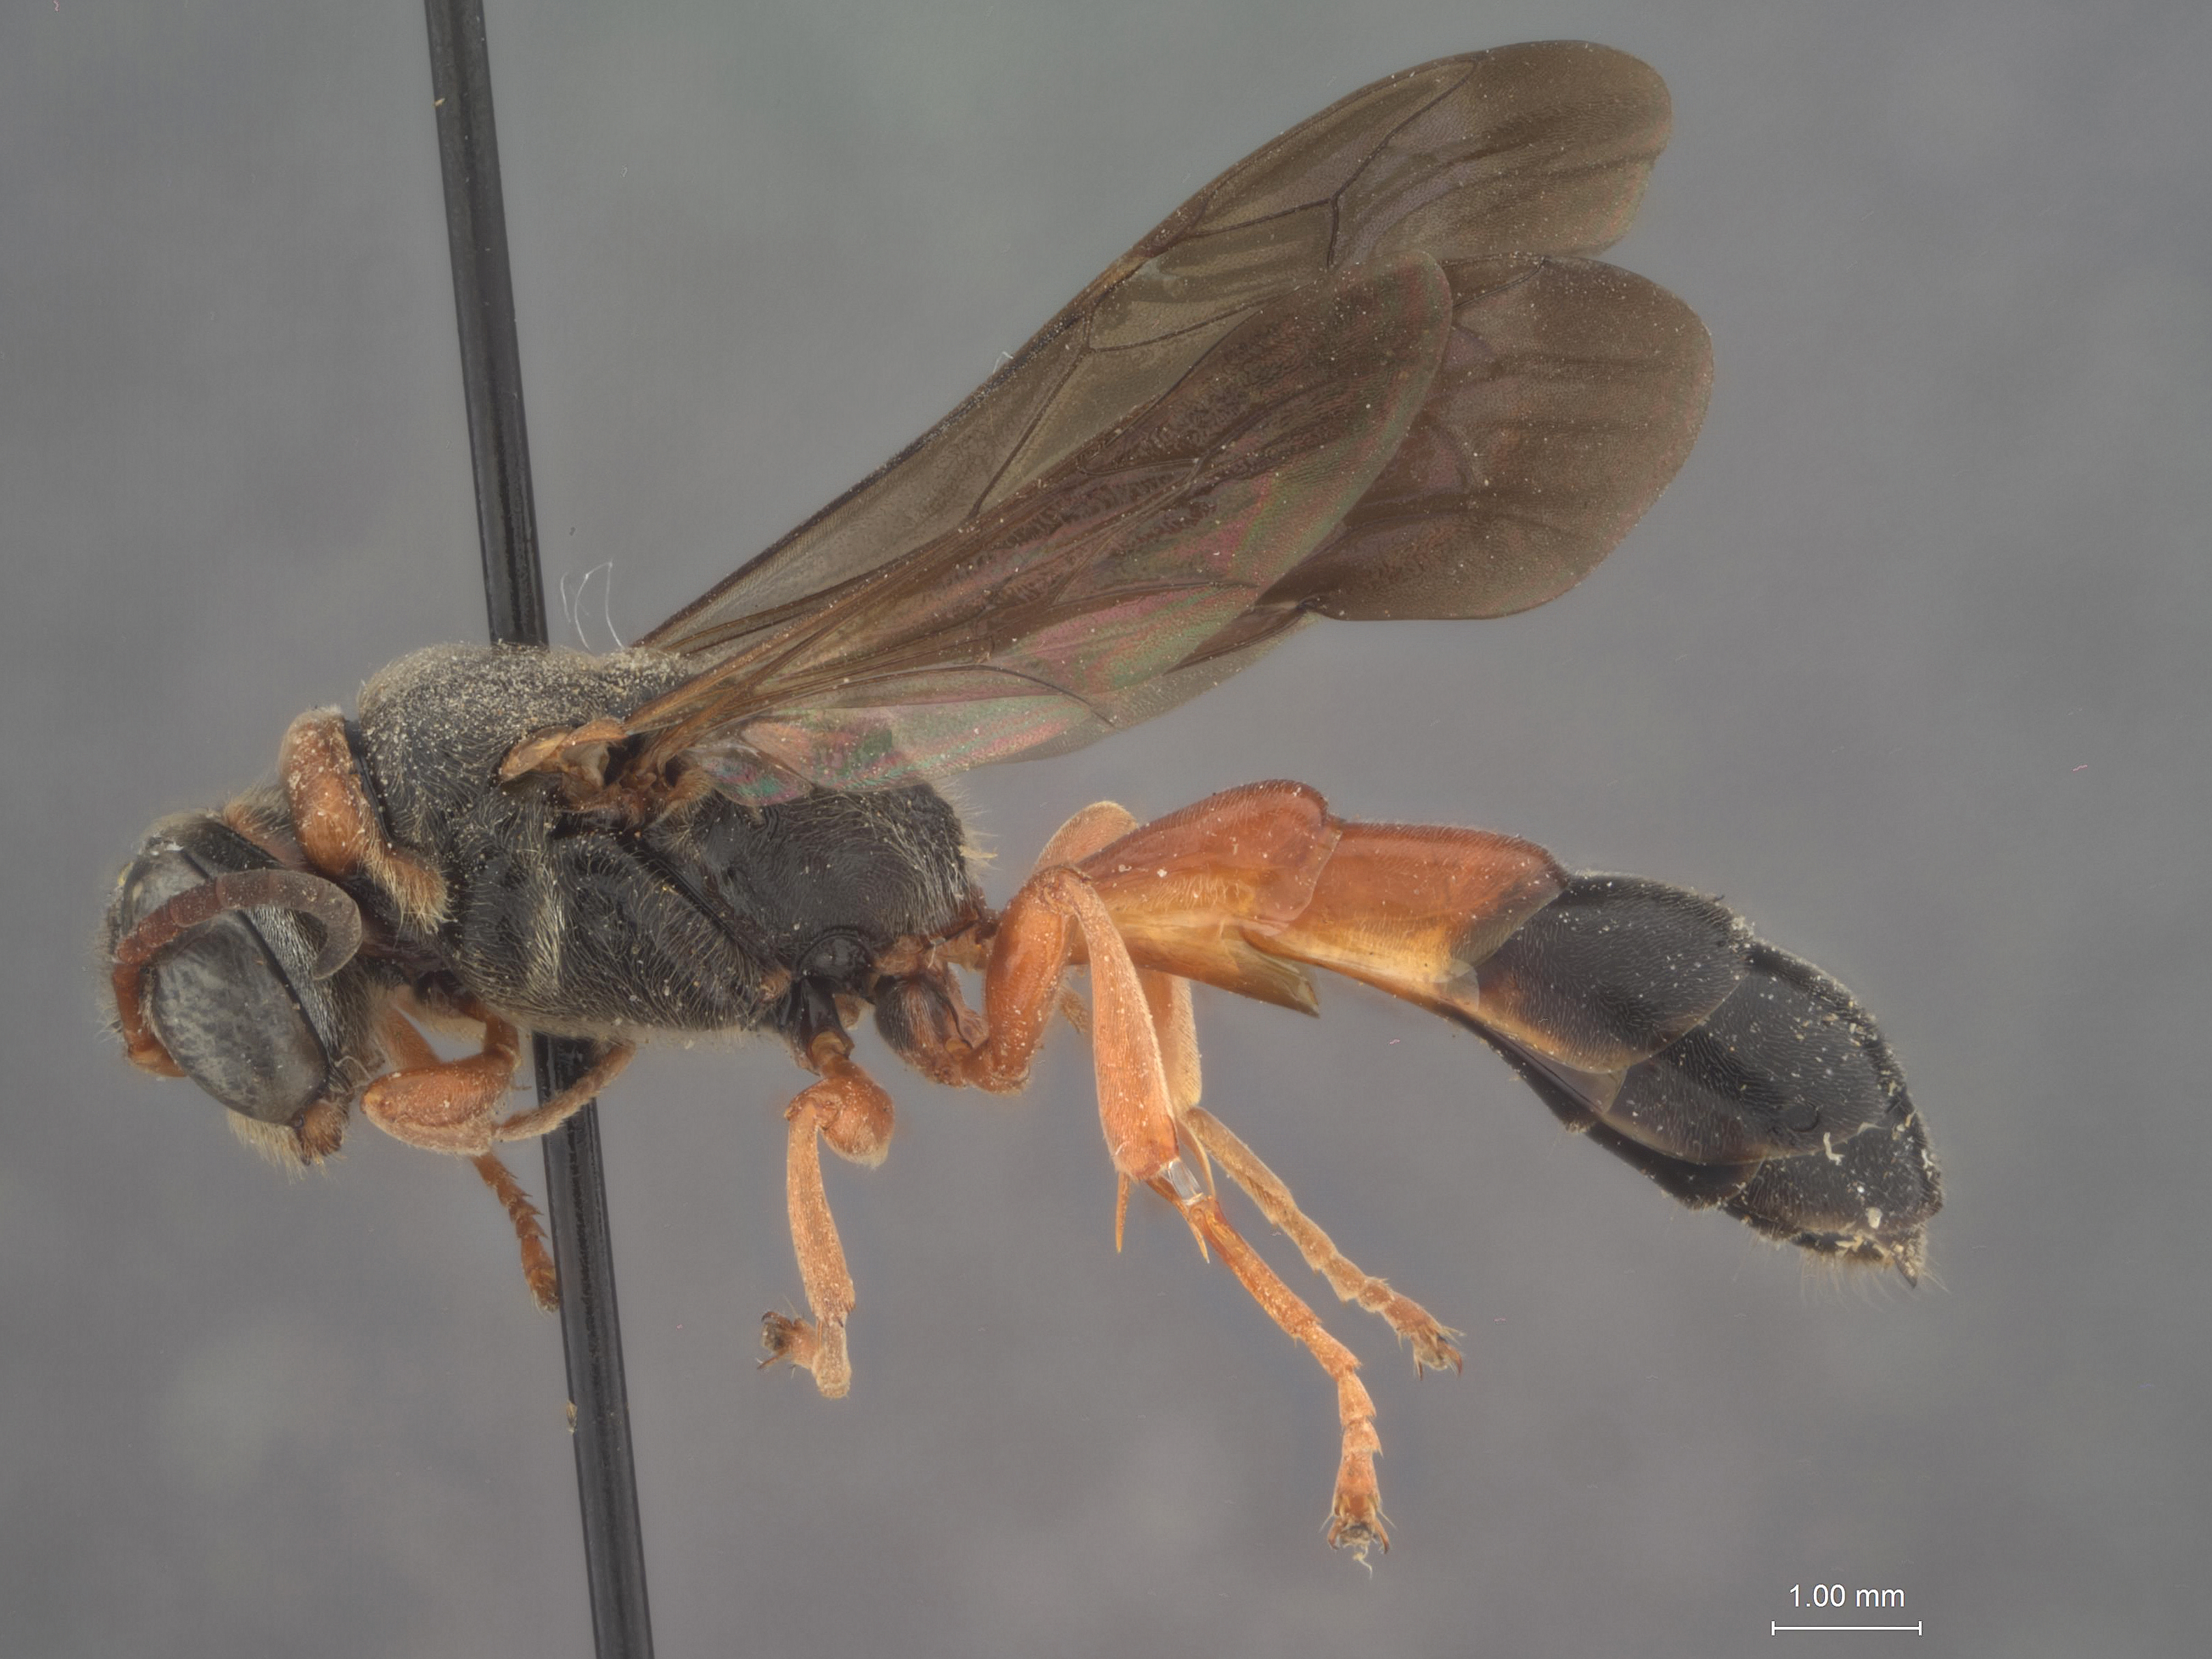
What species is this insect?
Trypoxylon archboldi
